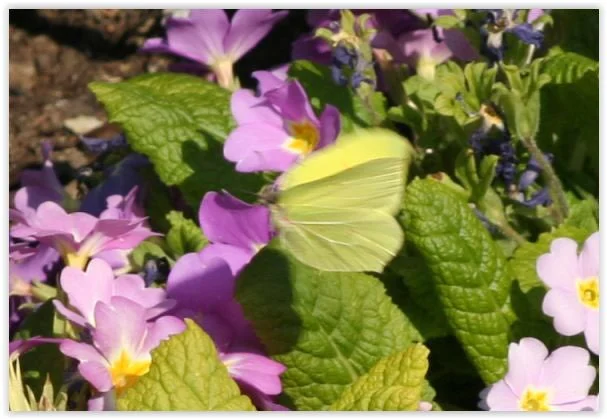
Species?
Gonepteryx rhamni
